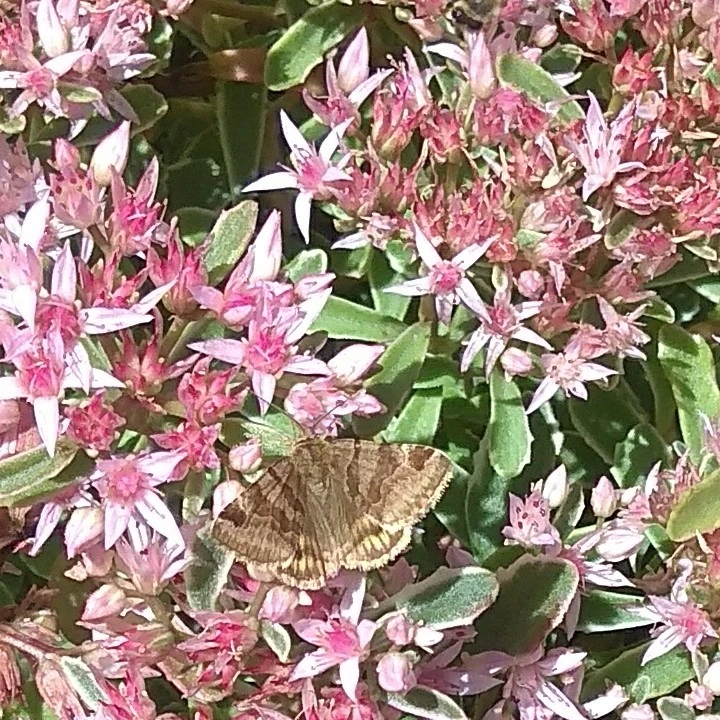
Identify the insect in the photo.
Euclidia glyphica
